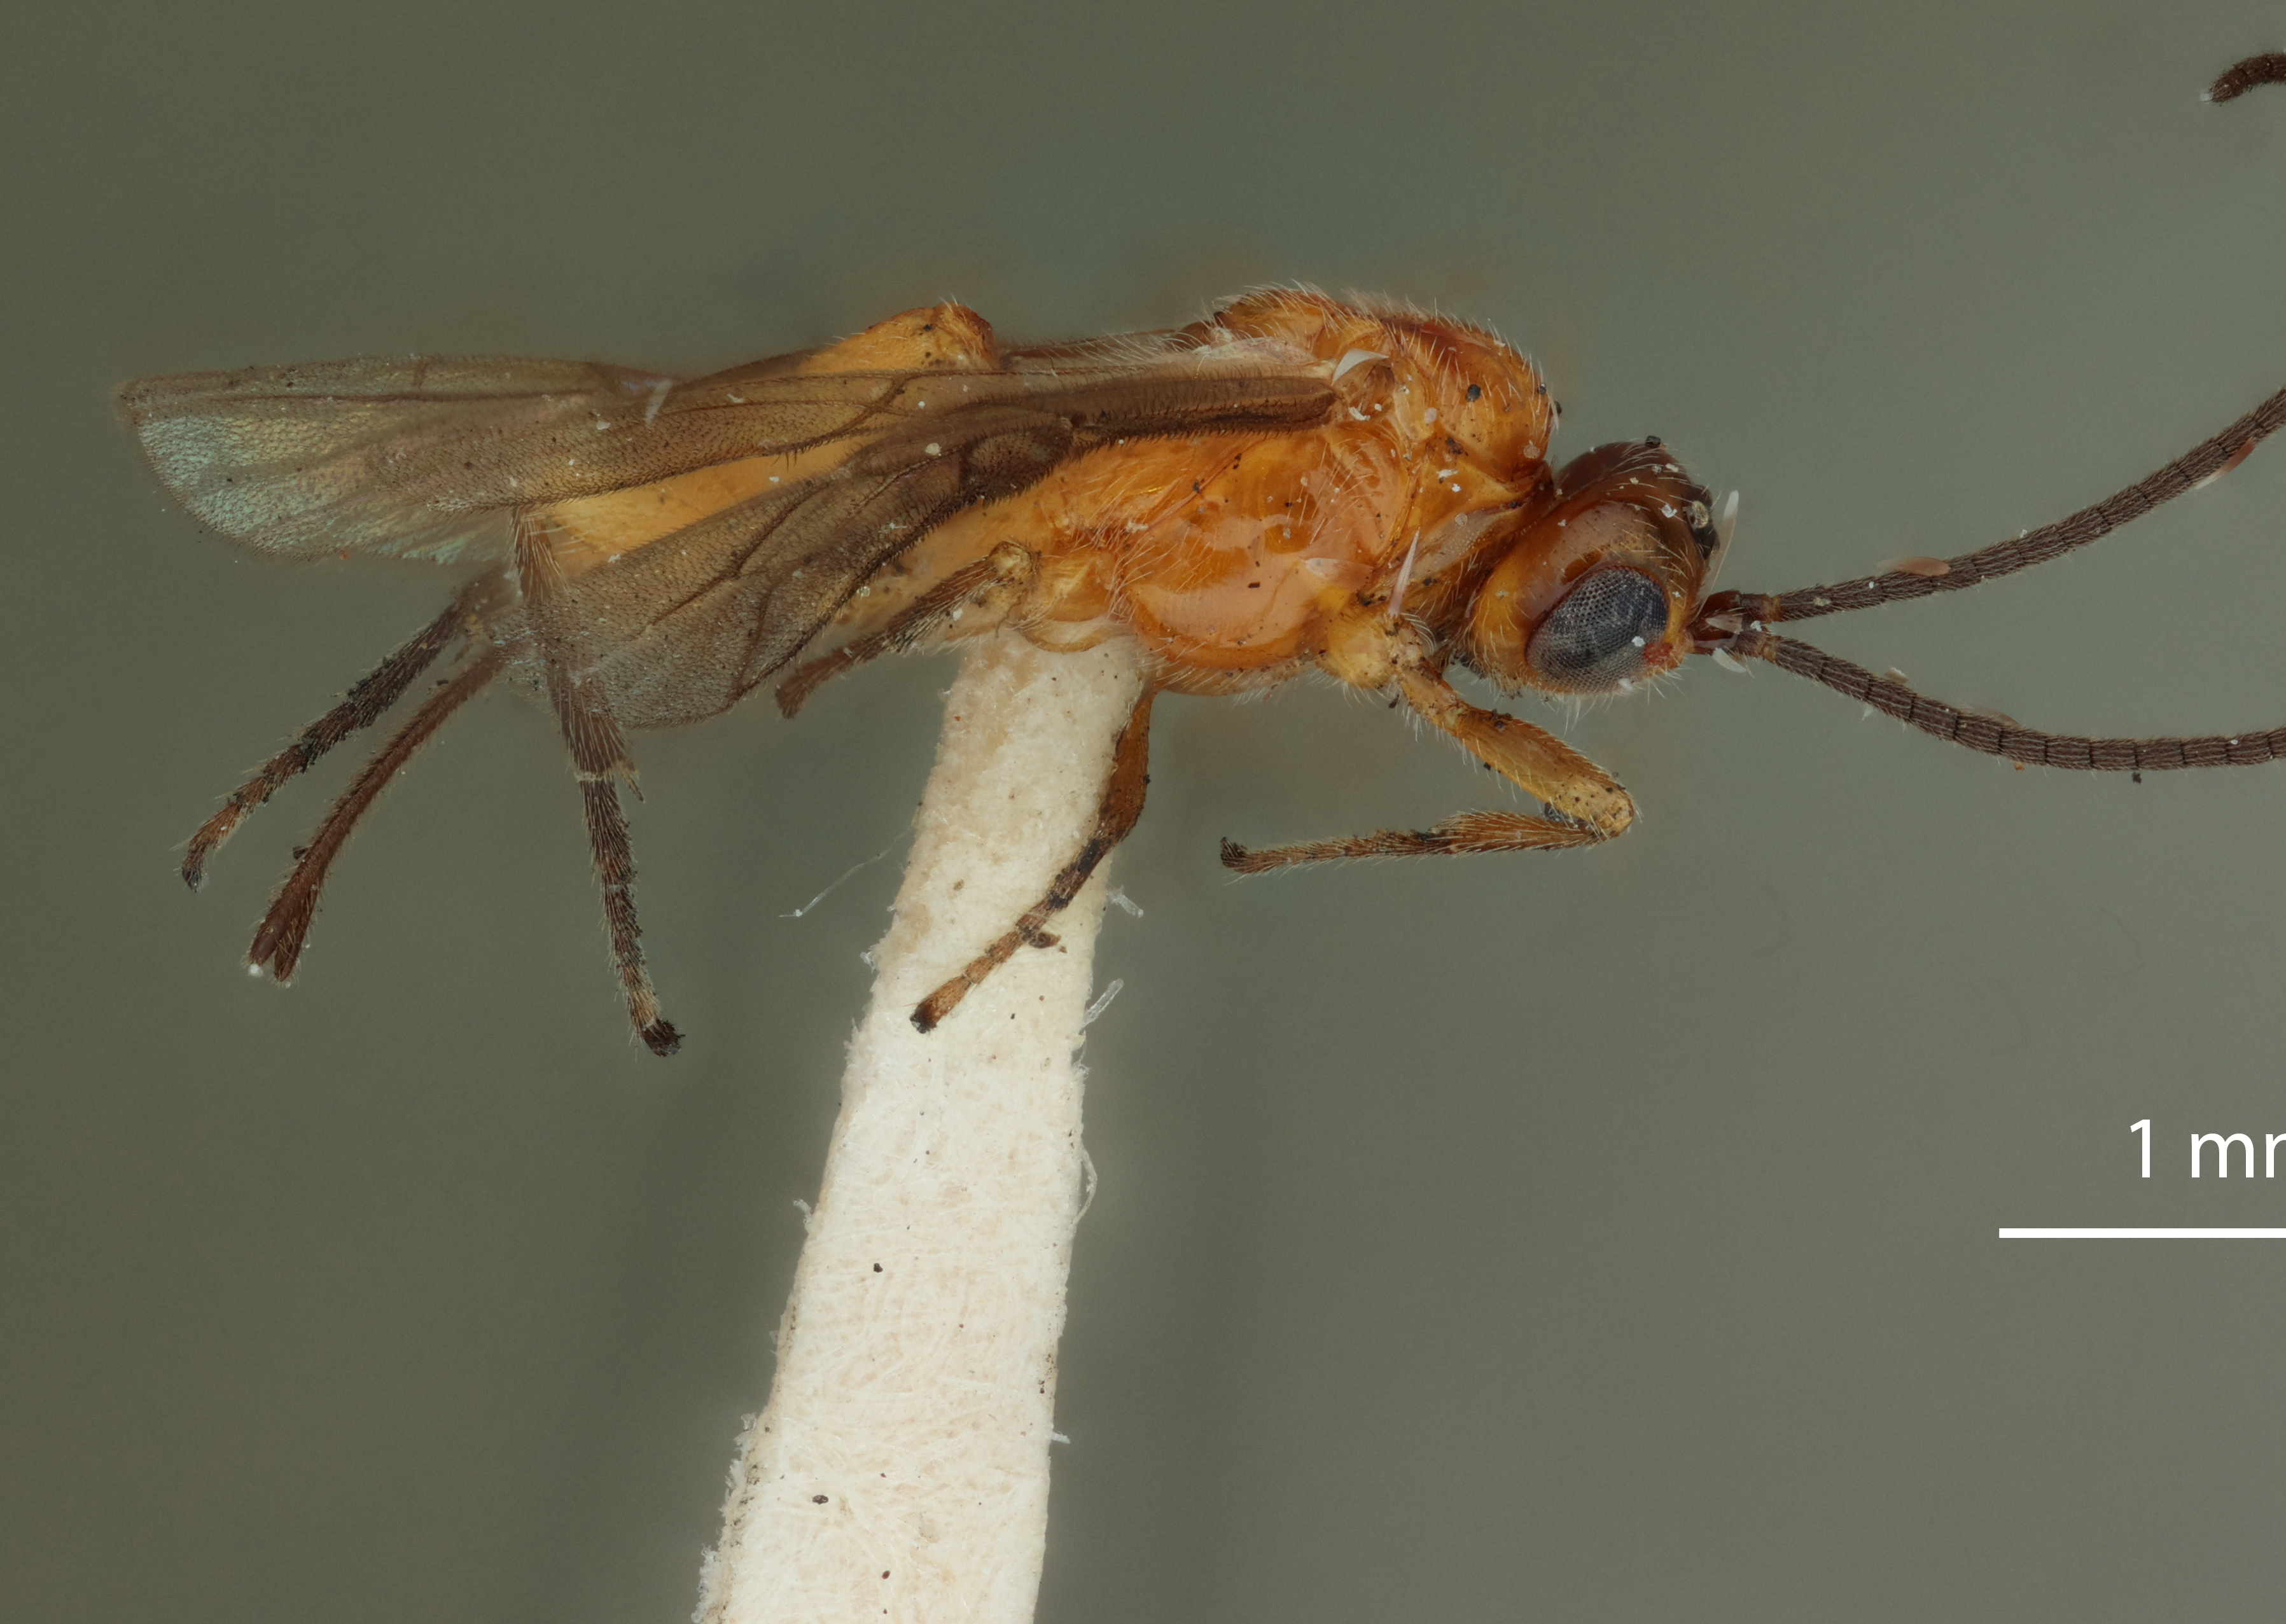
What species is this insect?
Microbracon gemmaecola
